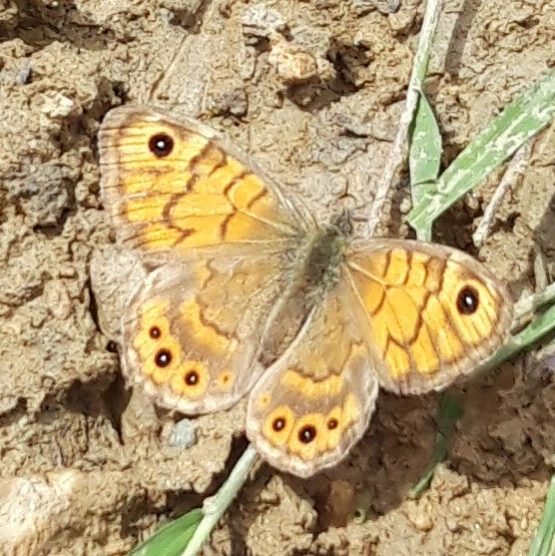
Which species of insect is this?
Lasiommata megera (also Pararge megera)
